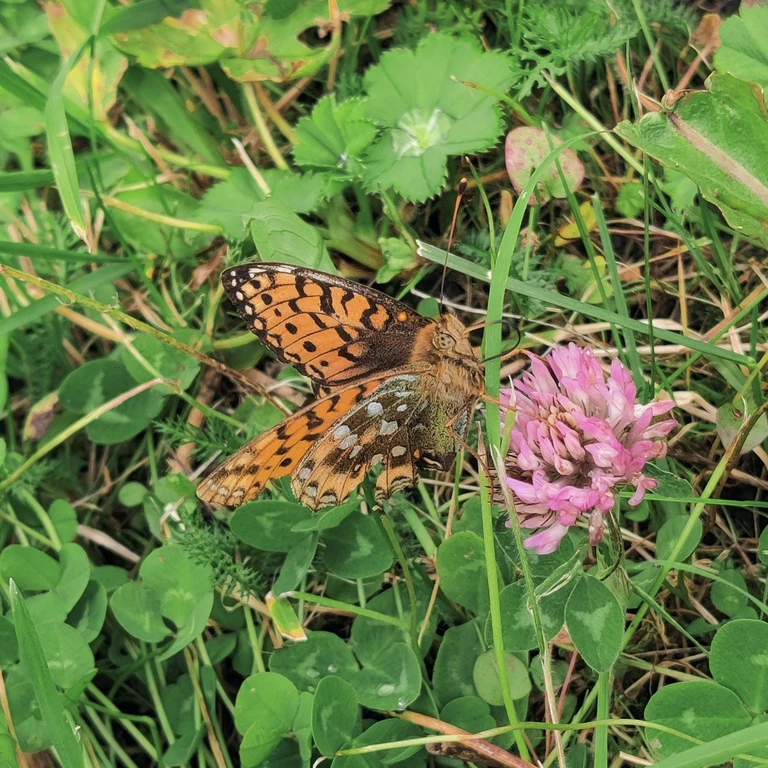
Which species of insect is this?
Speyeria aglaja
